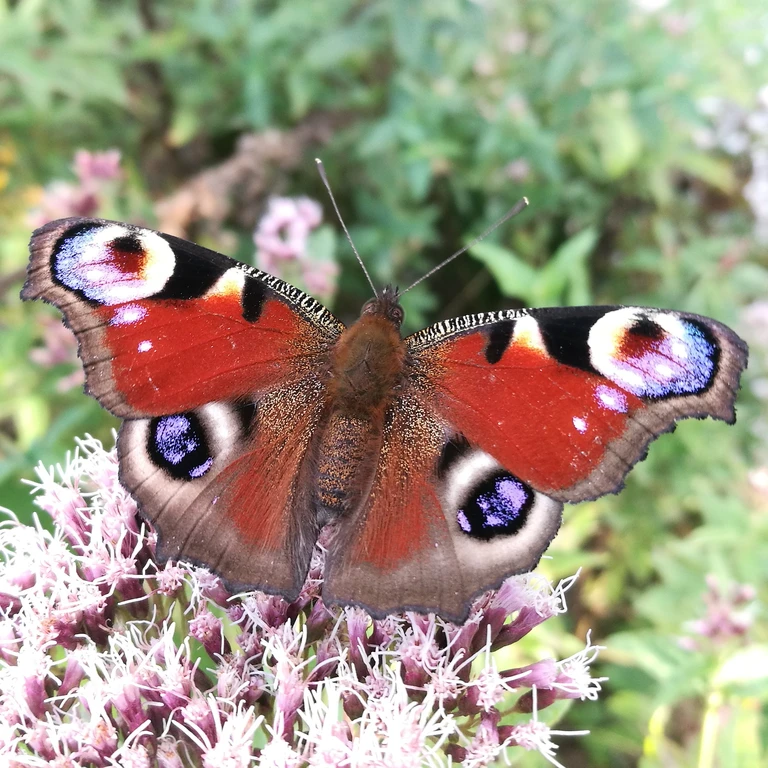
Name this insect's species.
Aglais io
